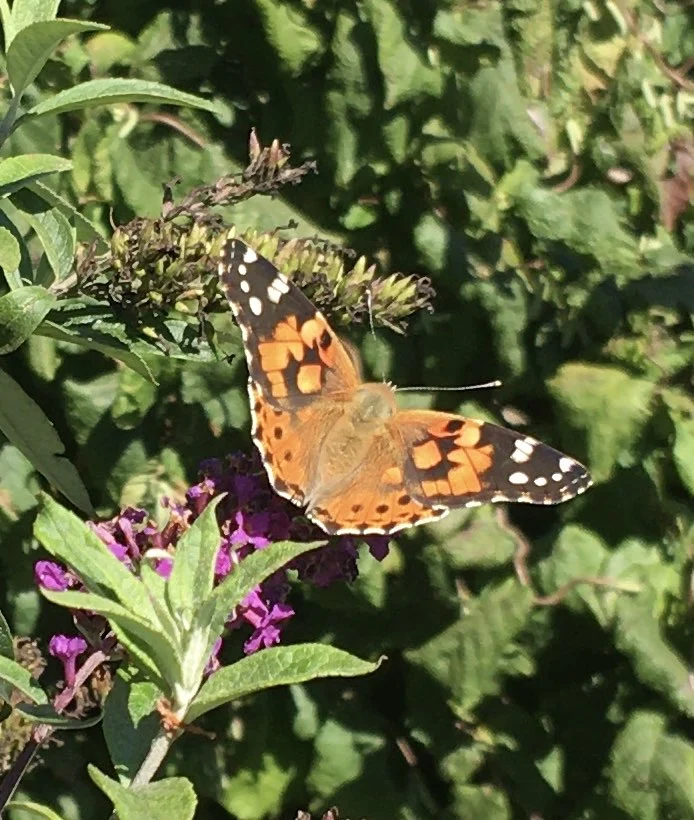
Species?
Vanessa cardui
